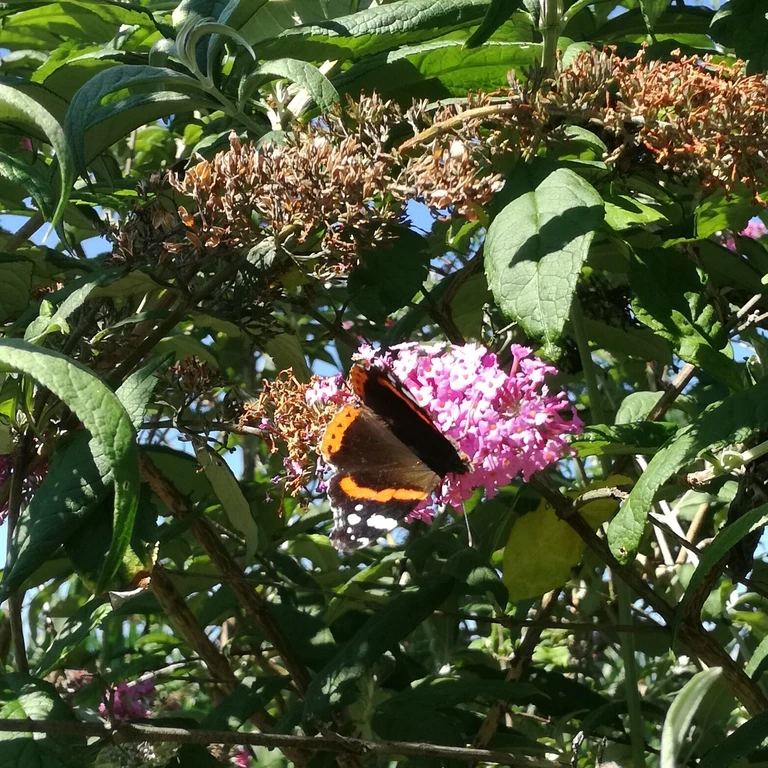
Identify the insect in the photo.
Vanessa atalanta
